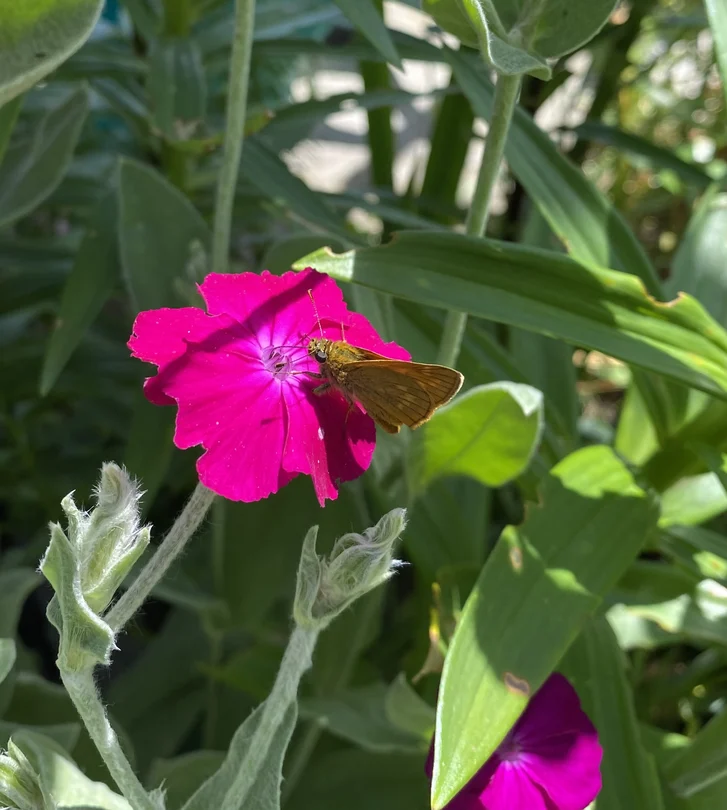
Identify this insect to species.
Ochlodes sylvanus (also Ochlodes venata)
